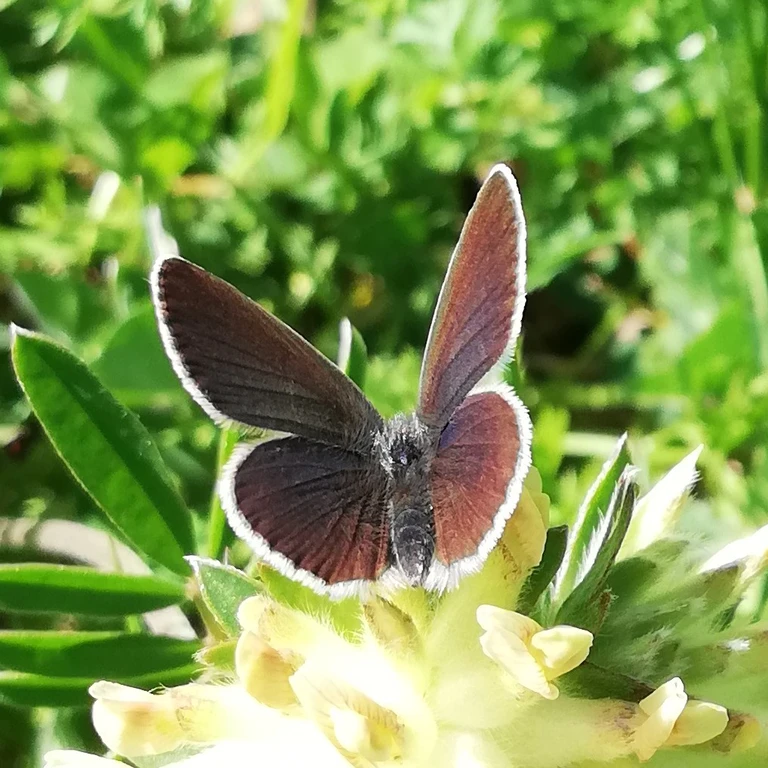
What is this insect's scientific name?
Cupido minimus
